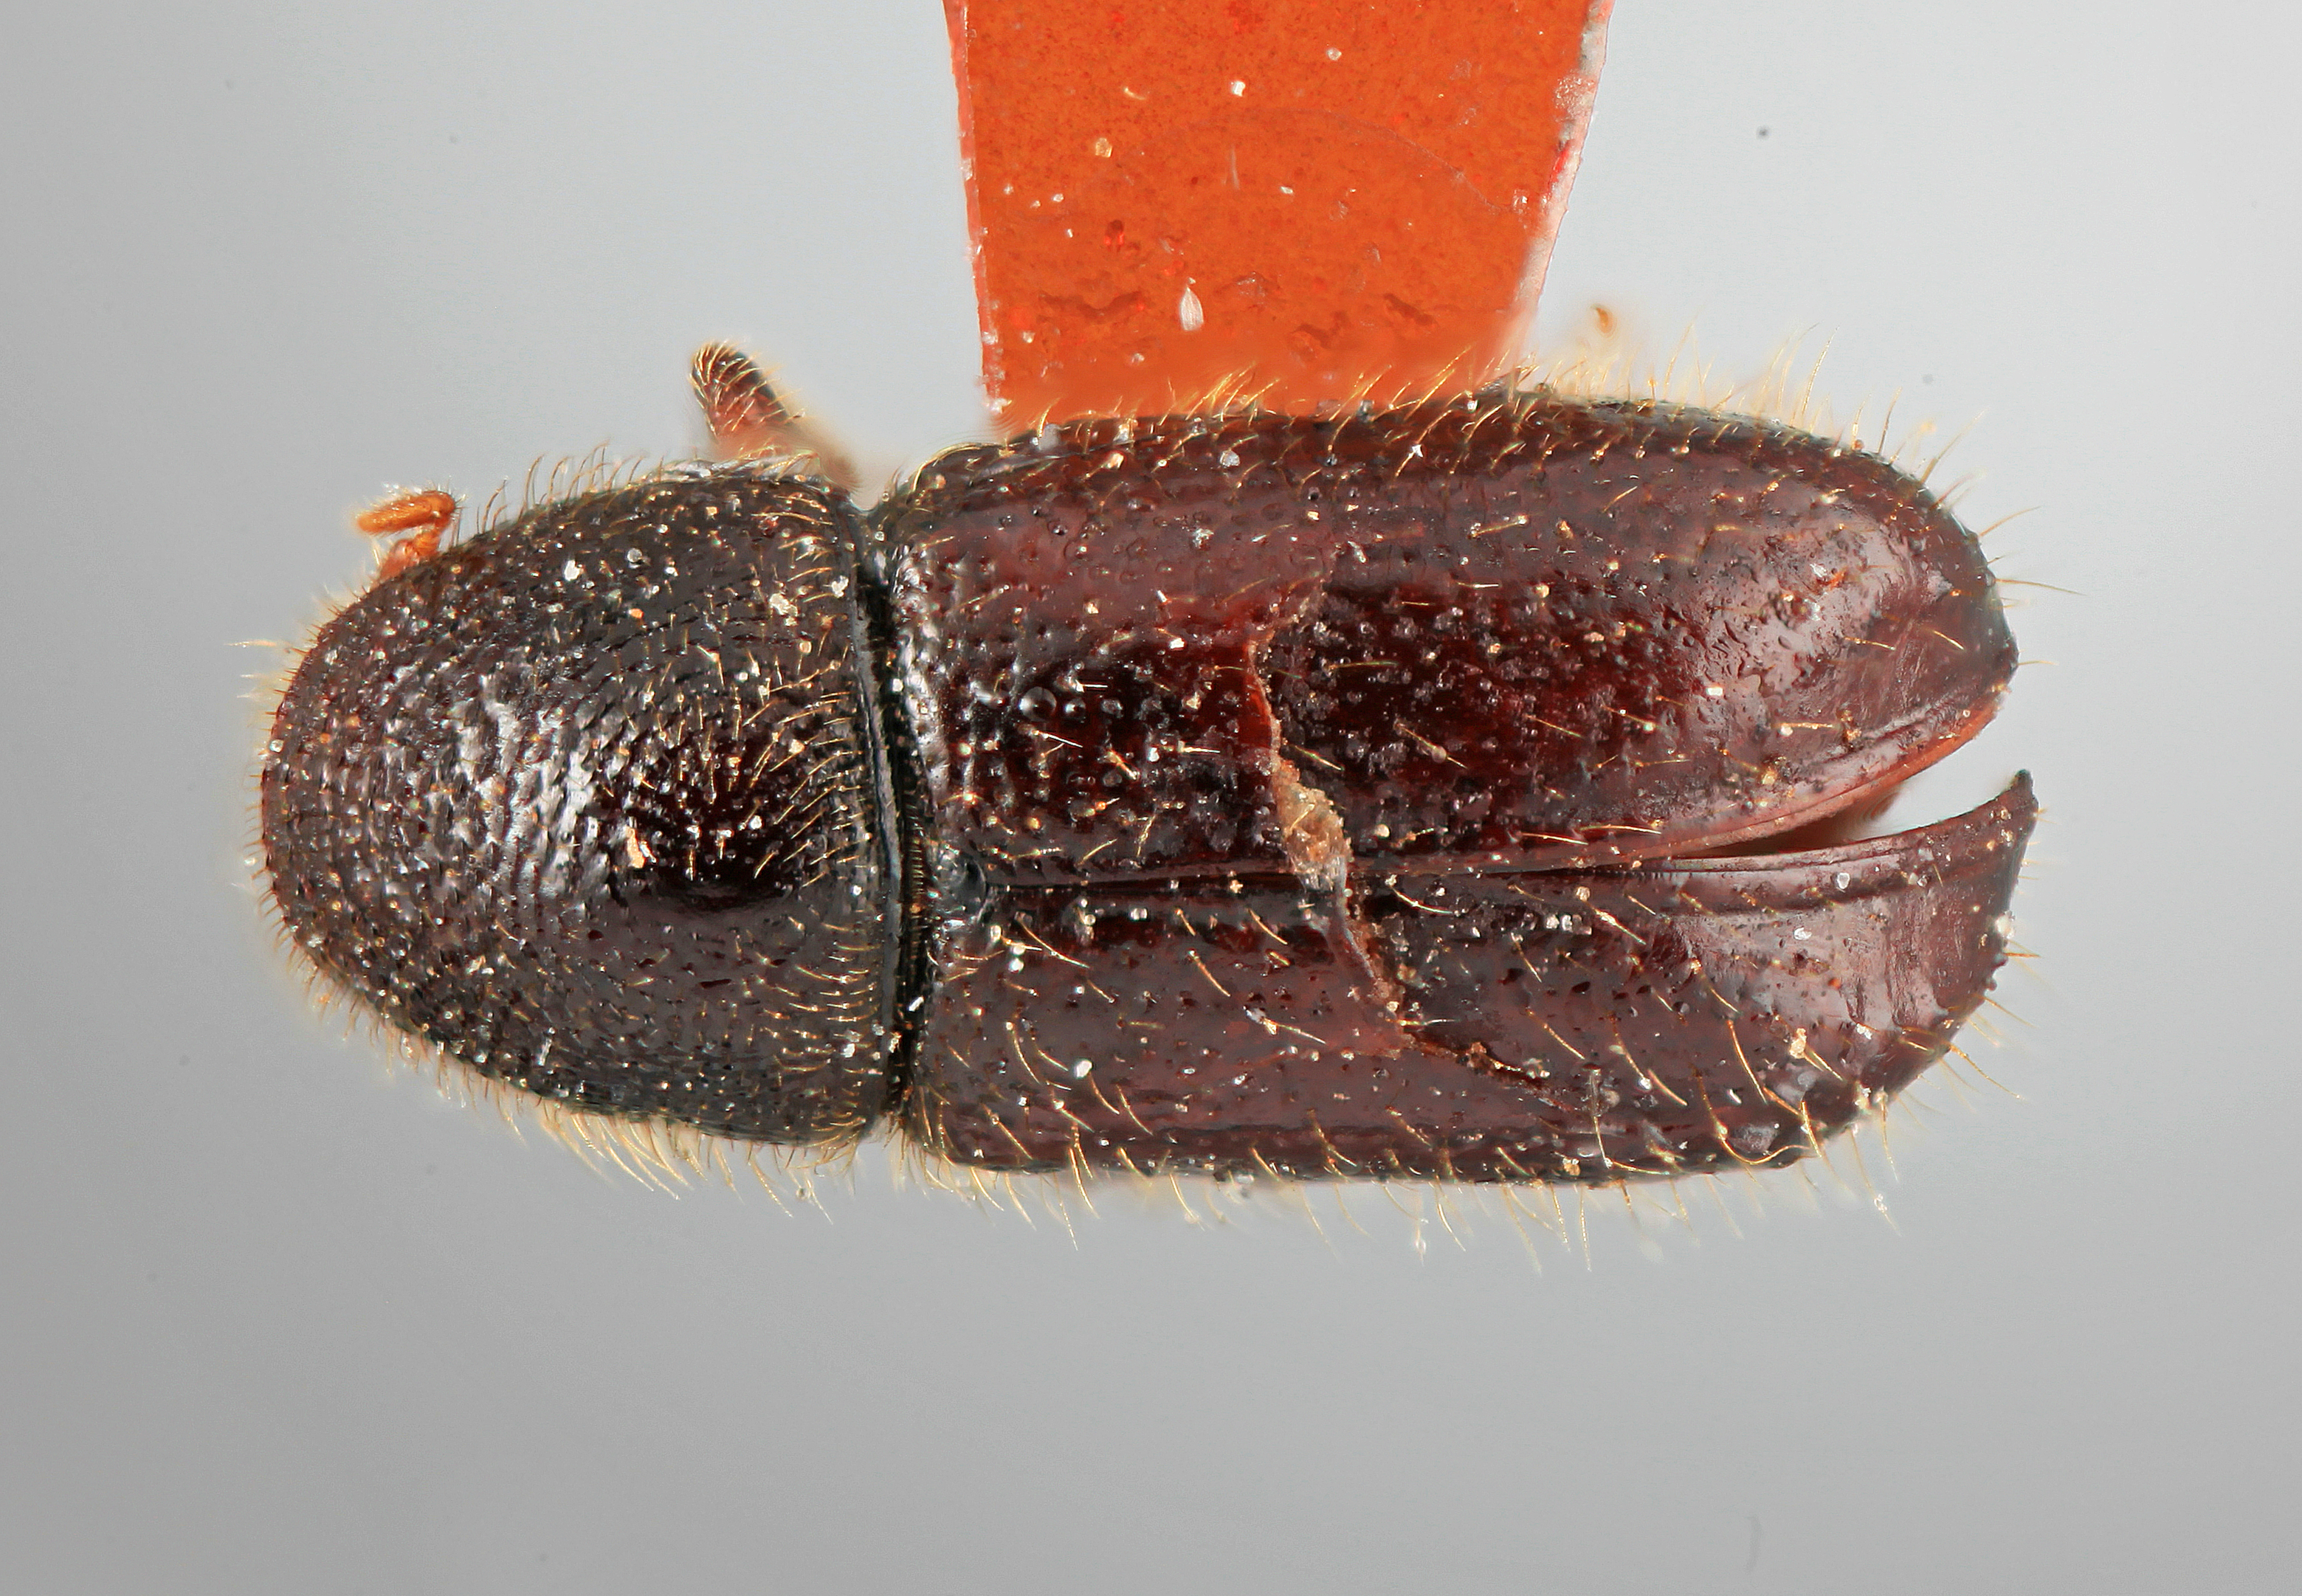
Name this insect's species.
Conophthorus teocotum
